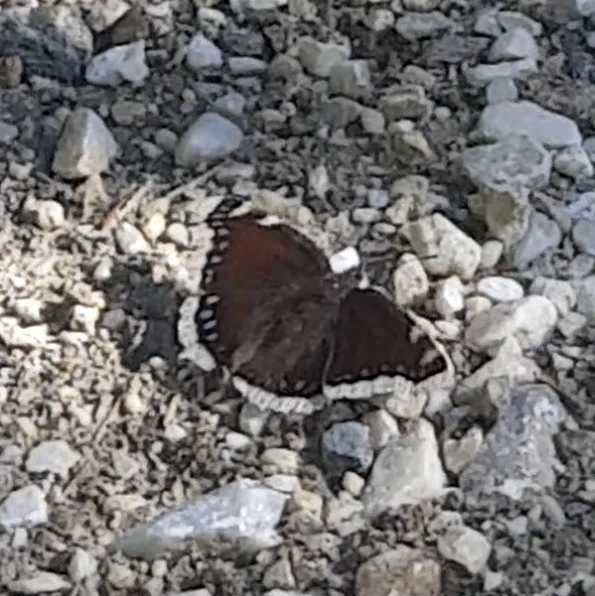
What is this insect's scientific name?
Nymphalis antiopa
